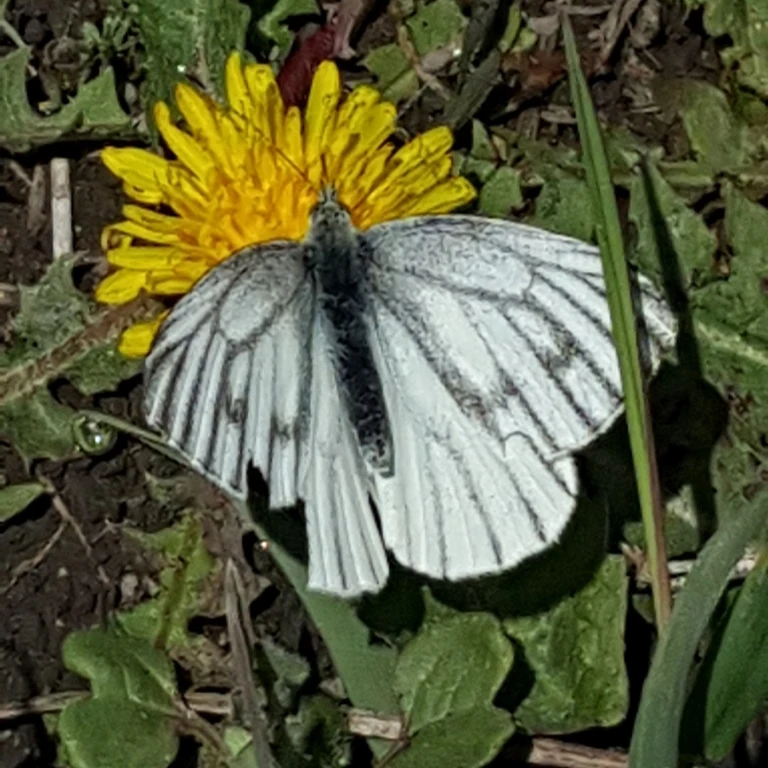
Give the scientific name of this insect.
Pieris napi
